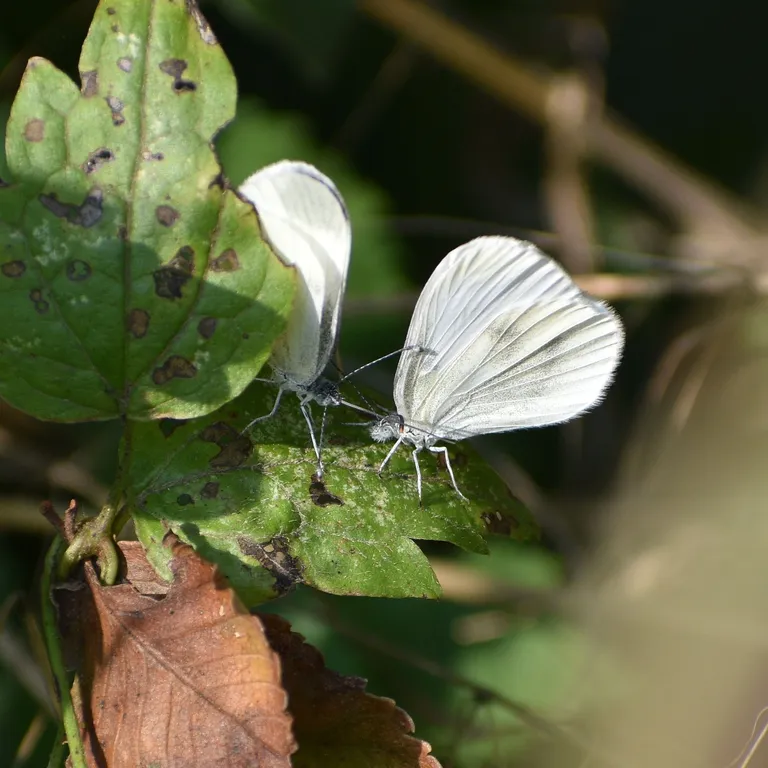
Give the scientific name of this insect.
Leptidea sinapis/juvernica
